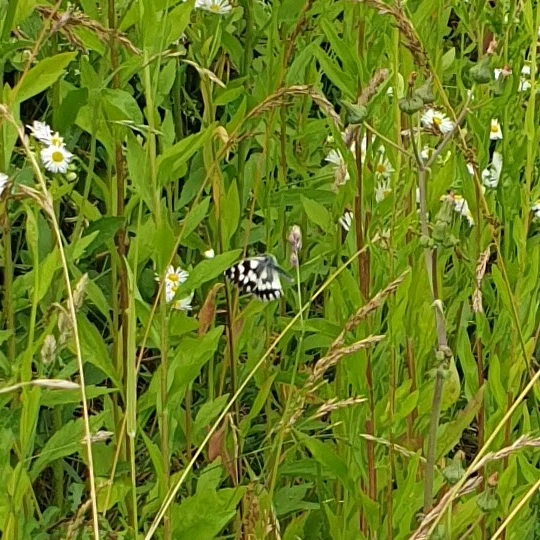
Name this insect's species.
Melanargia galathea
